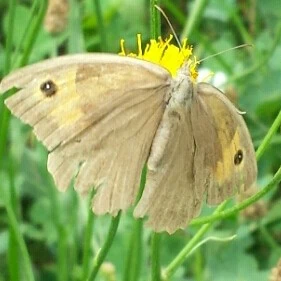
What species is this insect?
Maniola jurtina
